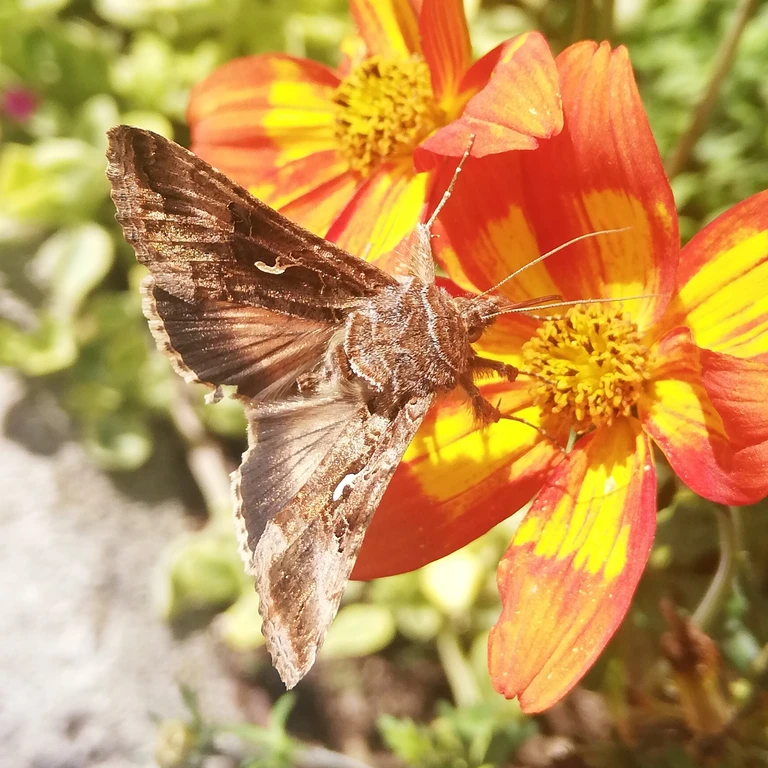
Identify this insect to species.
Autographa gamma
